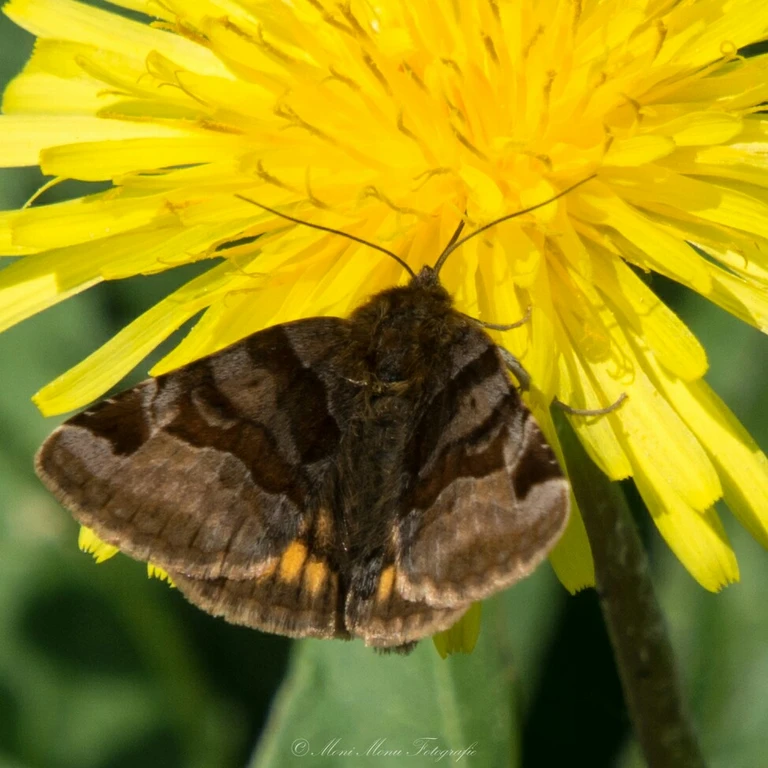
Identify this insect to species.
Euclidia glyphica
